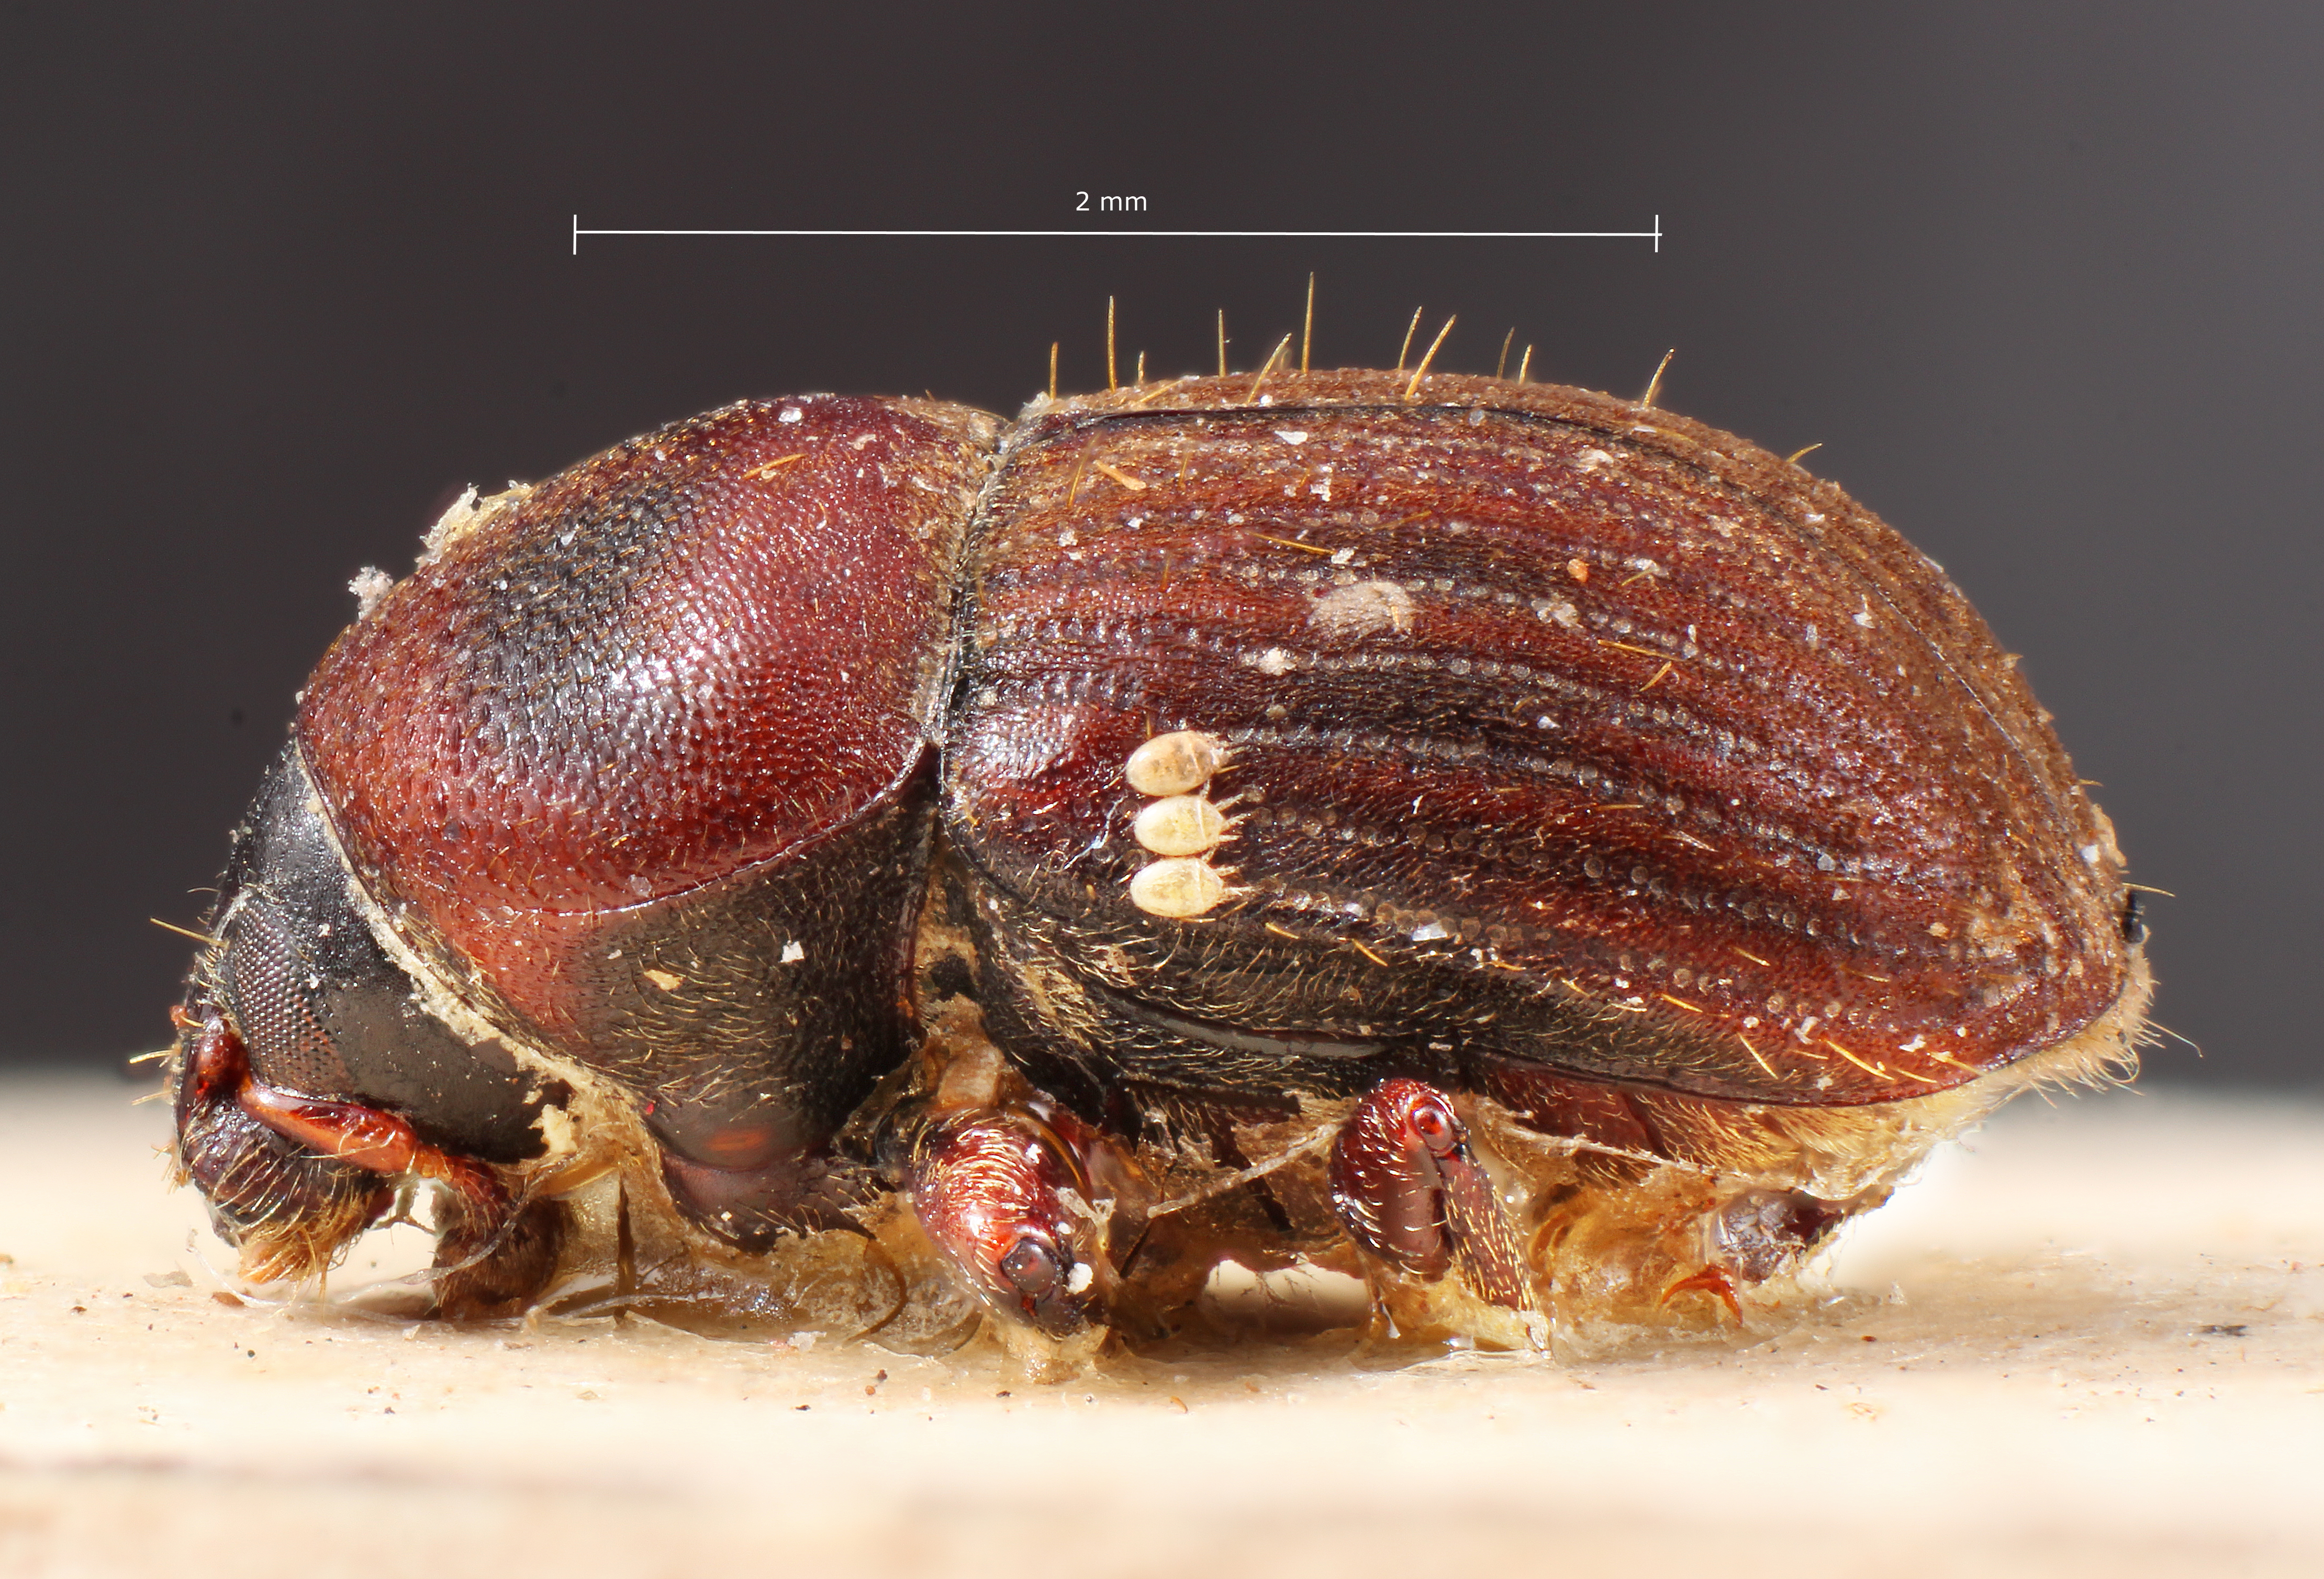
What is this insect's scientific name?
Problechilus laevicollis
